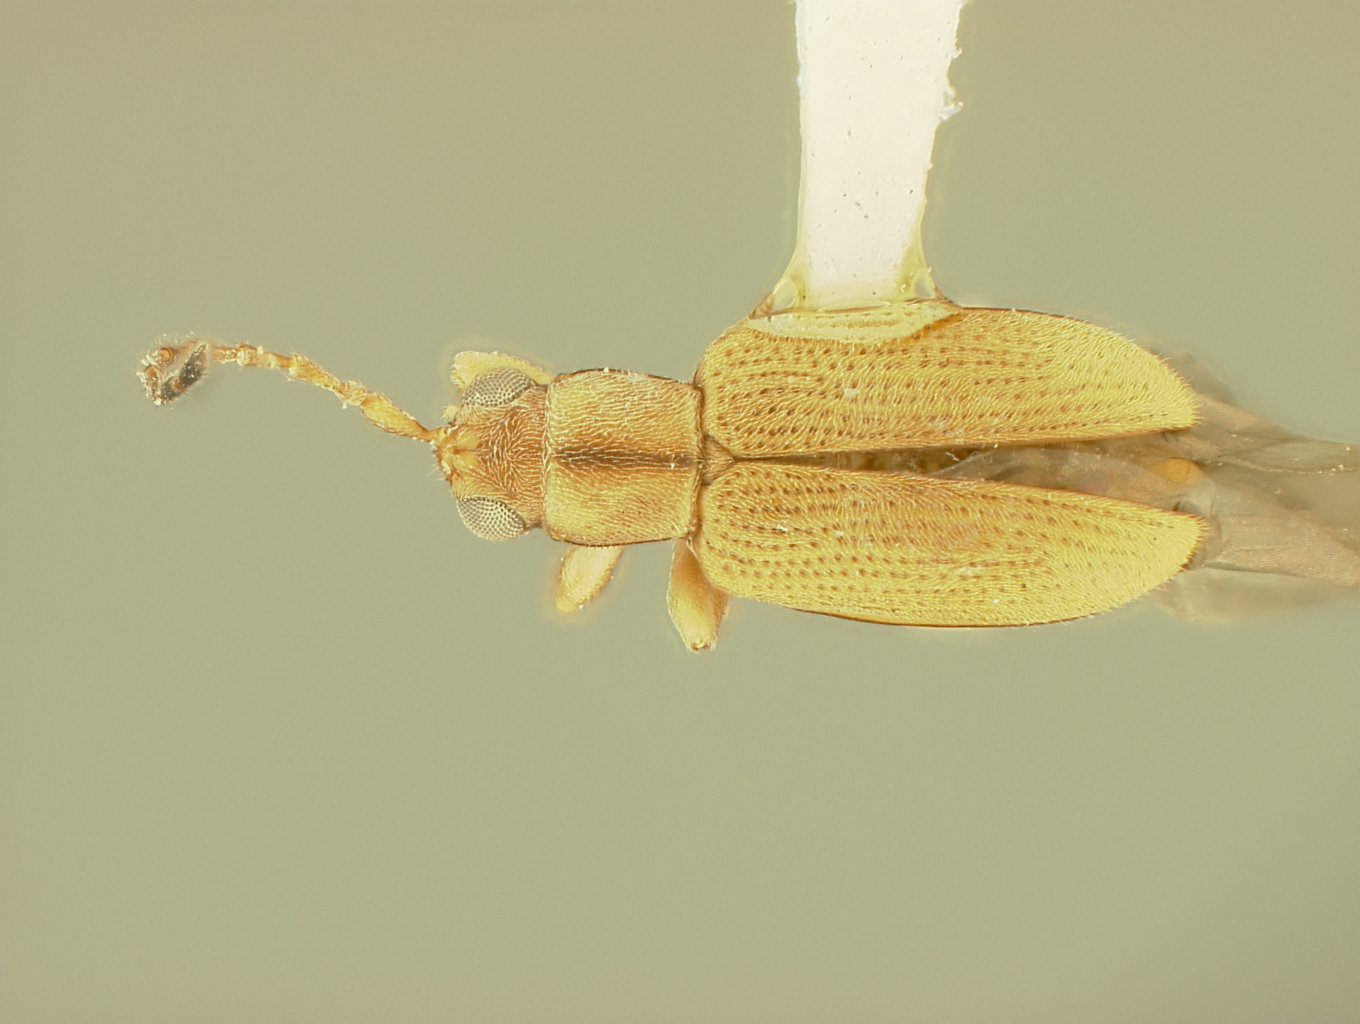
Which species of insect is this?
Hadropoda stenotrachela
